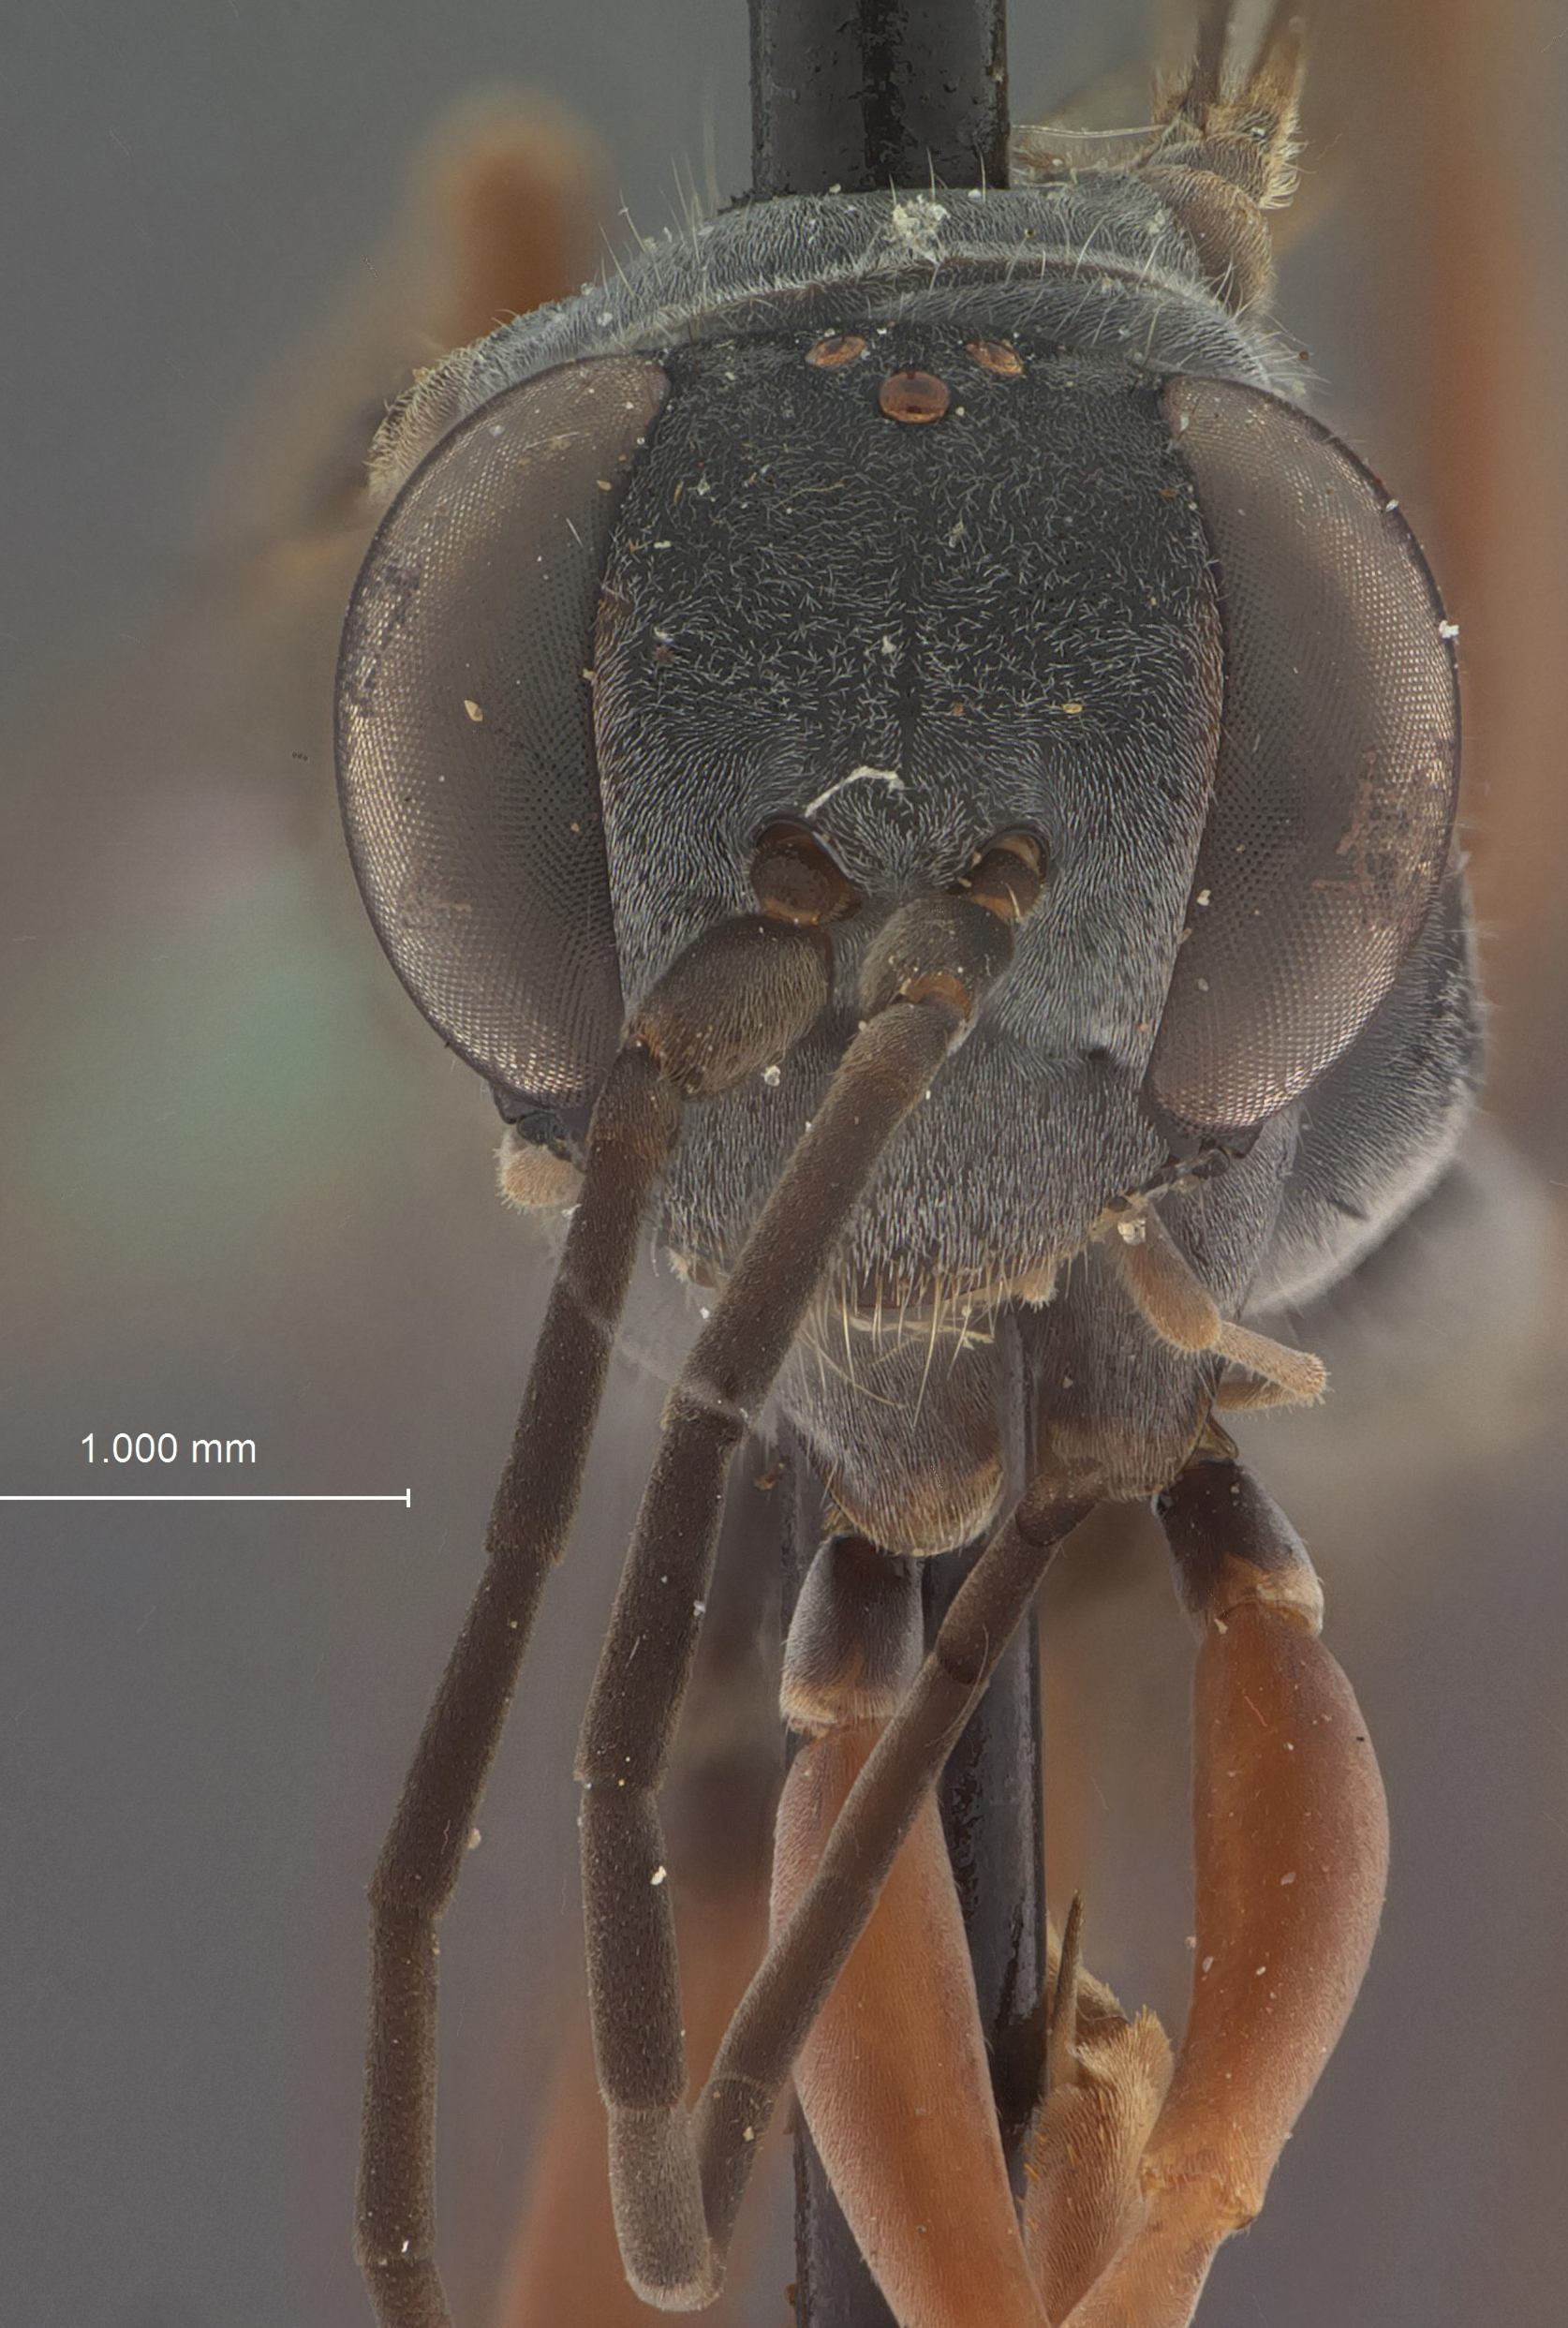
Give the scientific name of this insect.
Auplopus variolarum
